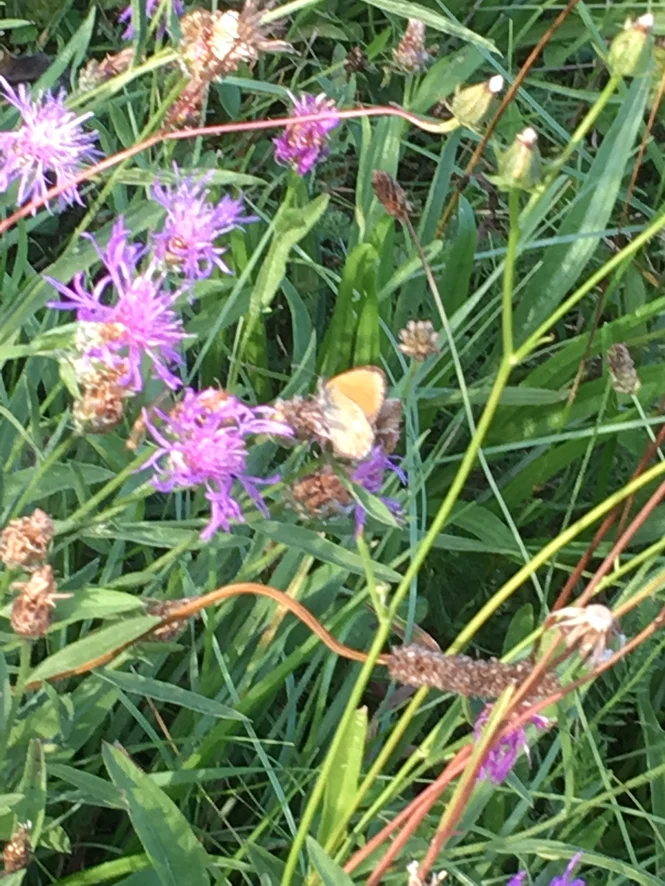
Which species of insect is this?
Coenonympha glycerion (also Coenonympha iphis)
